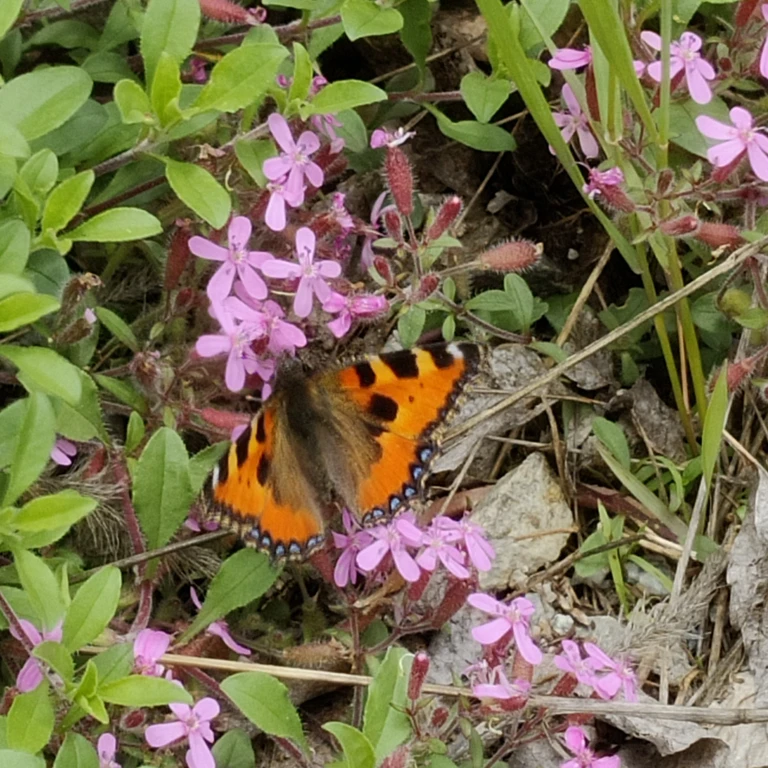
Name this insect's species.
Aglais urticae
